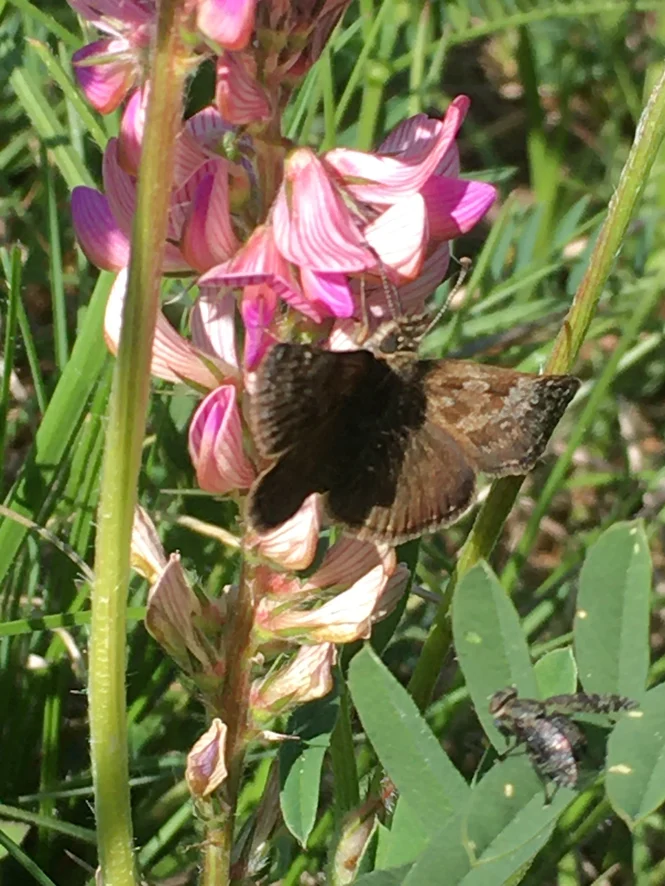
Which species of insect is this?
Erynnis tages
